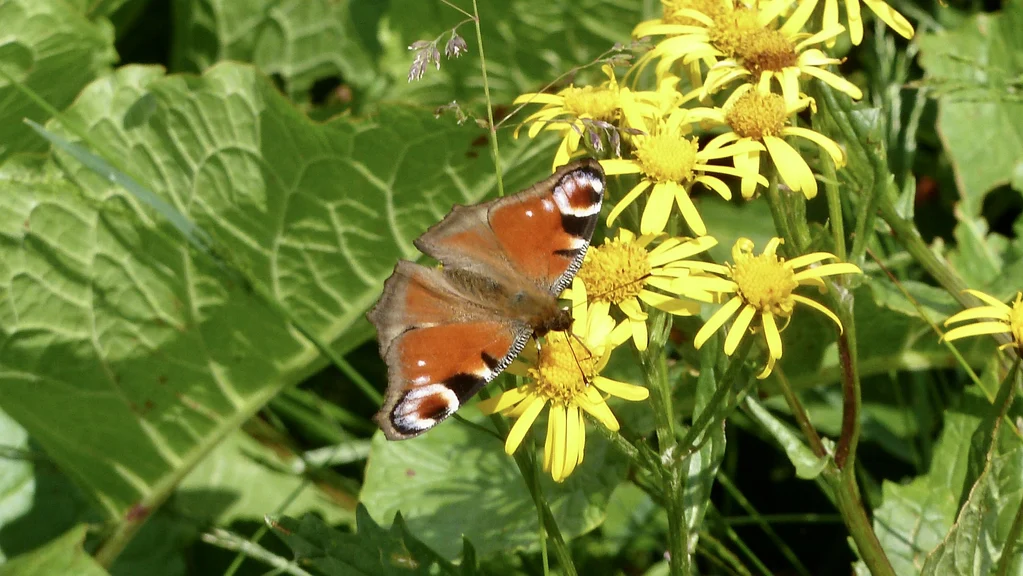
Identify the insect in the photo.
Aglais io
